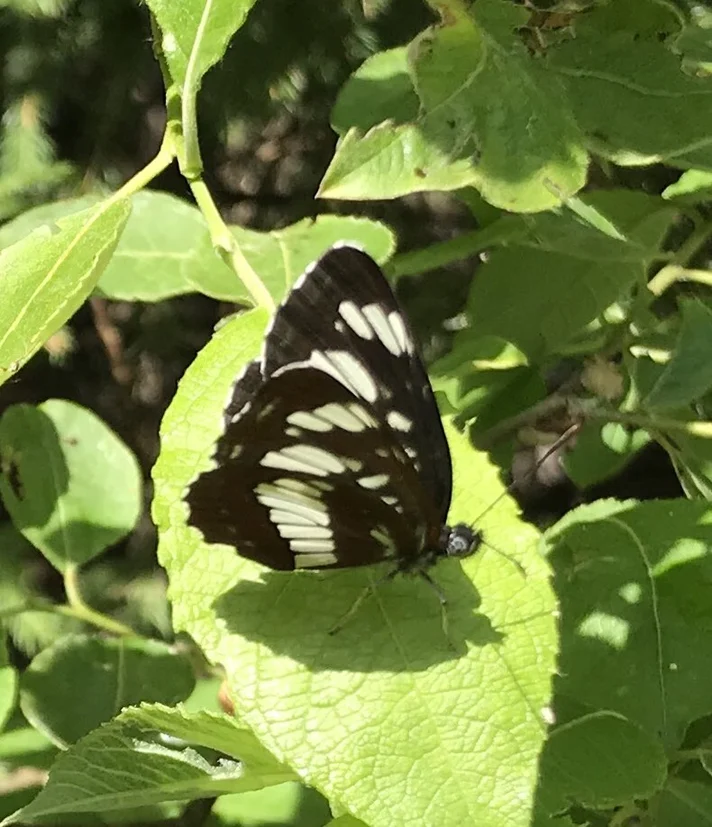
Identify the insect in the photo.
Neptis rivularis
